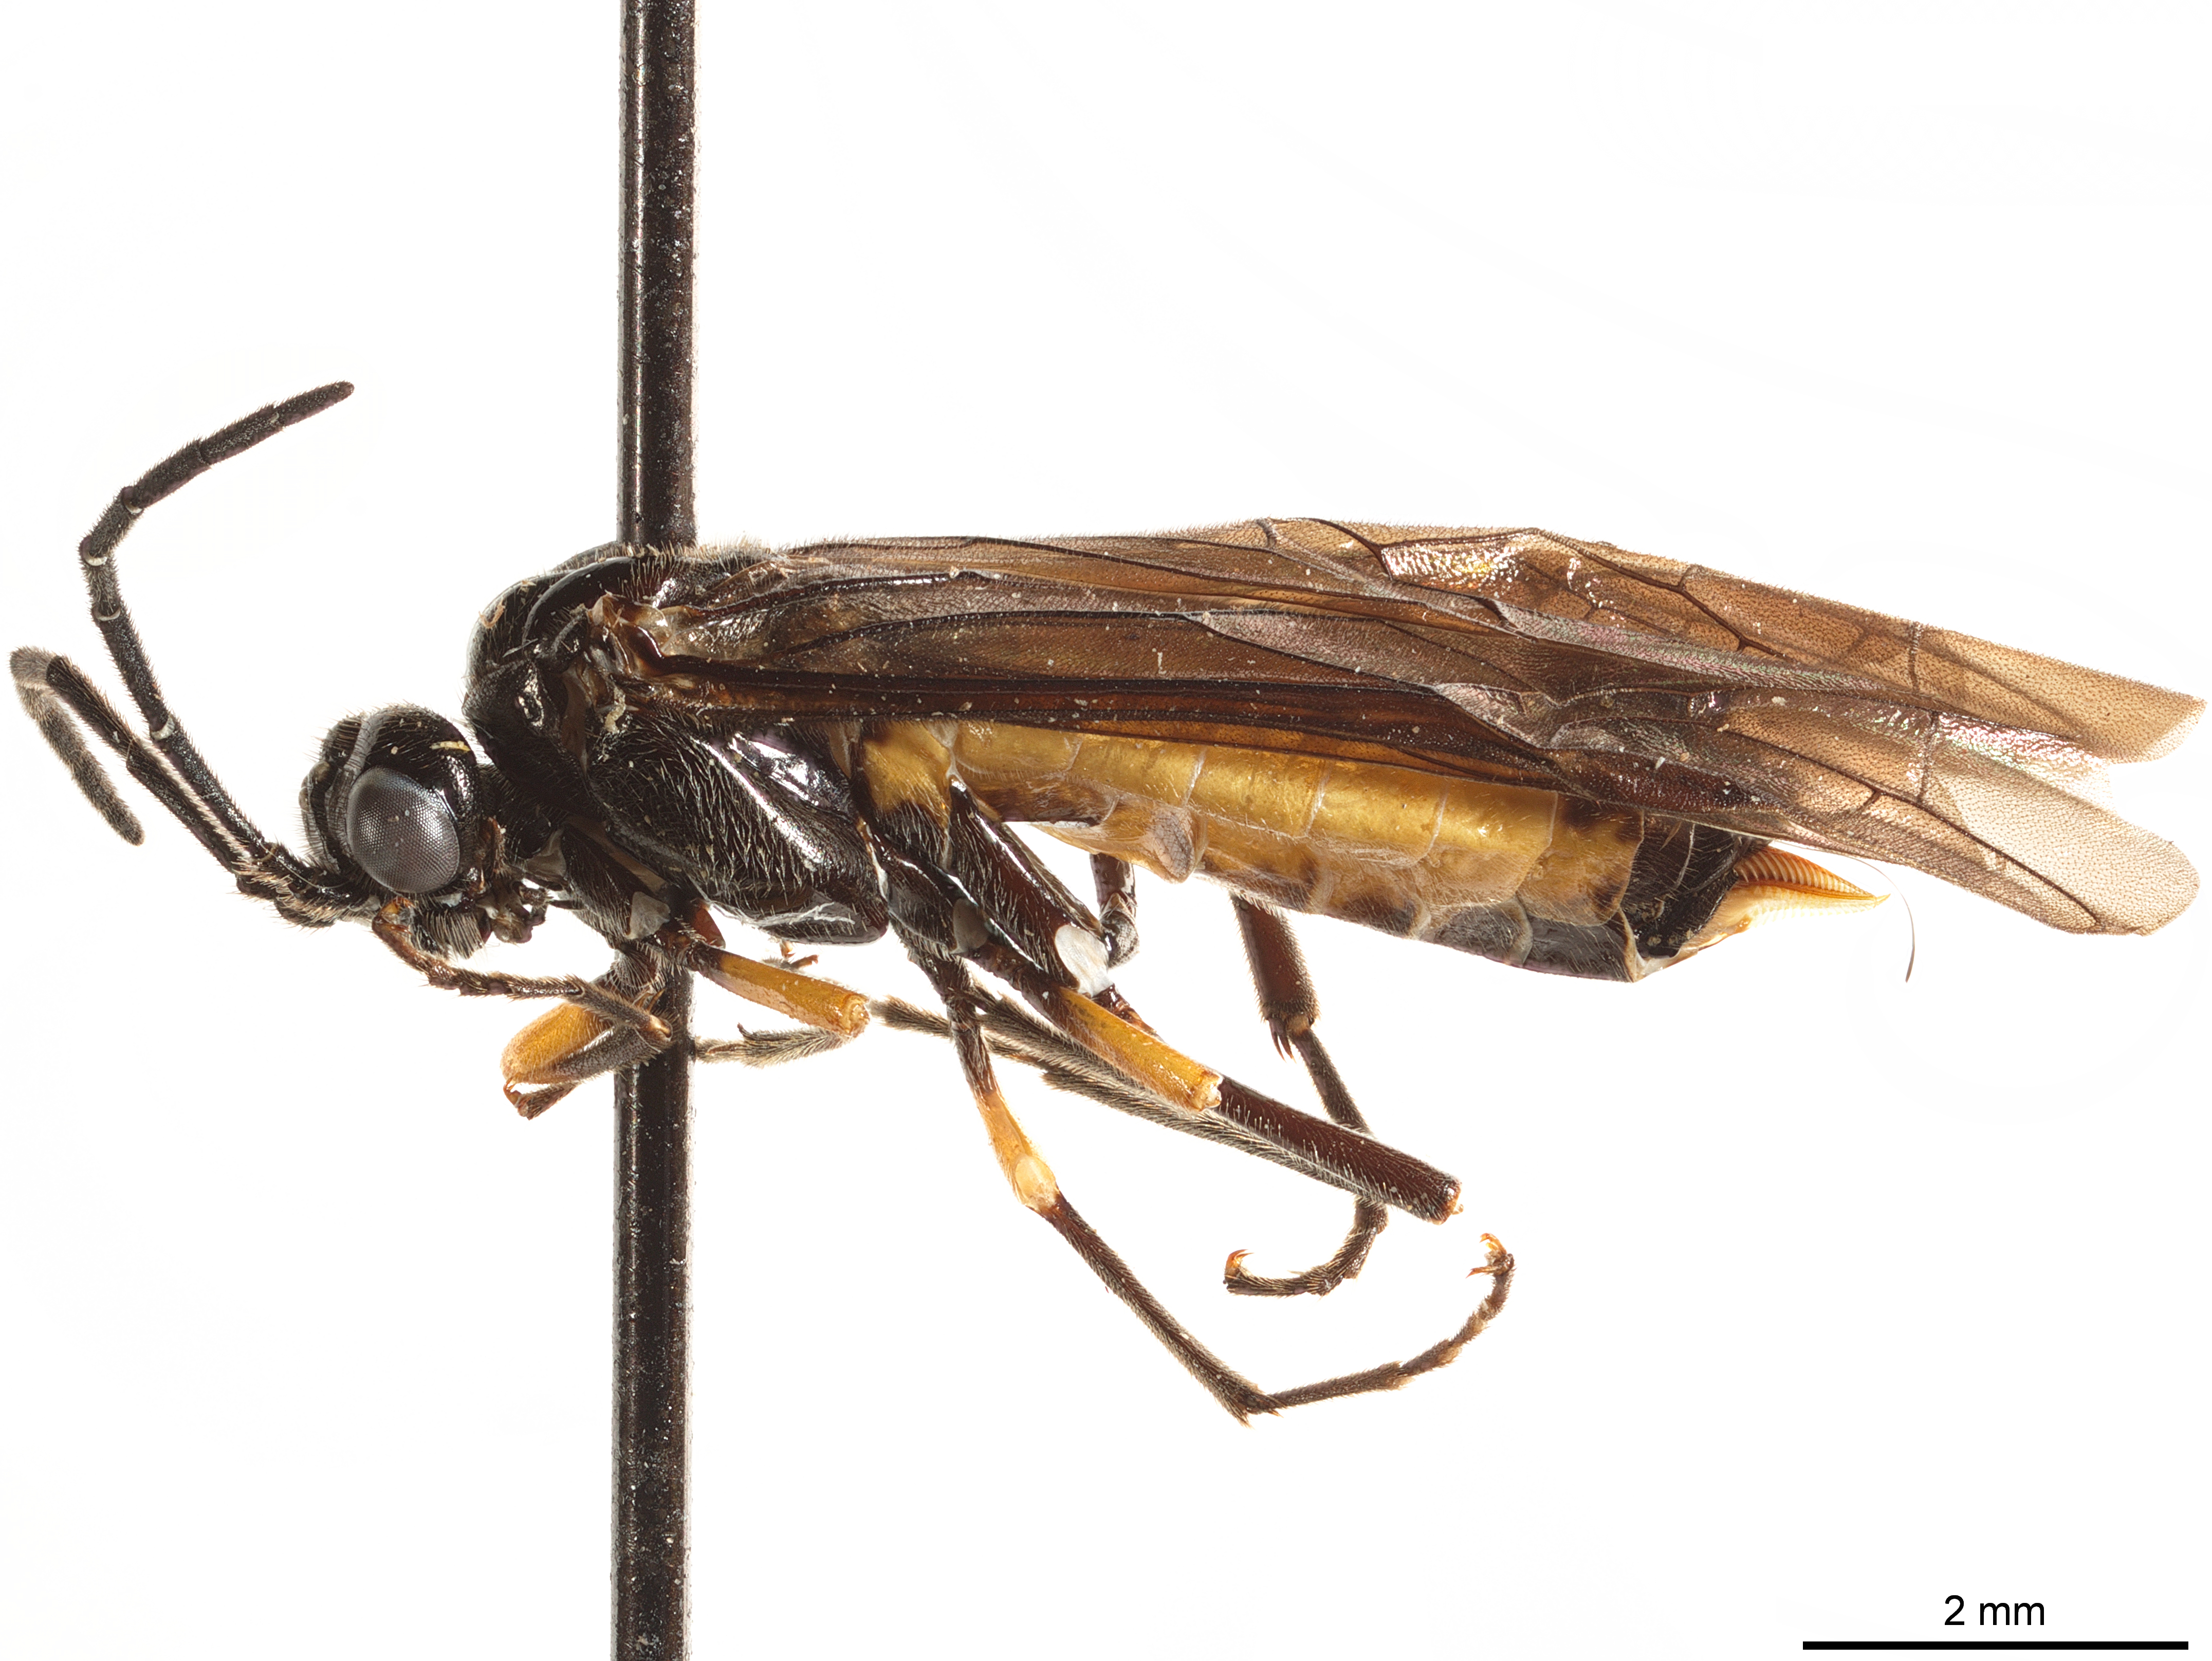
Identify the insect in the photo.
Synaptoneura vopida
